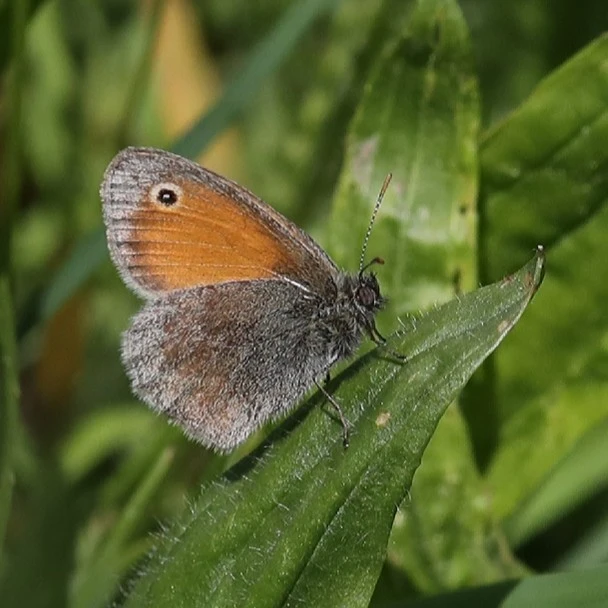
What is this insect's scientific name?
Coenonympha pamphilus
